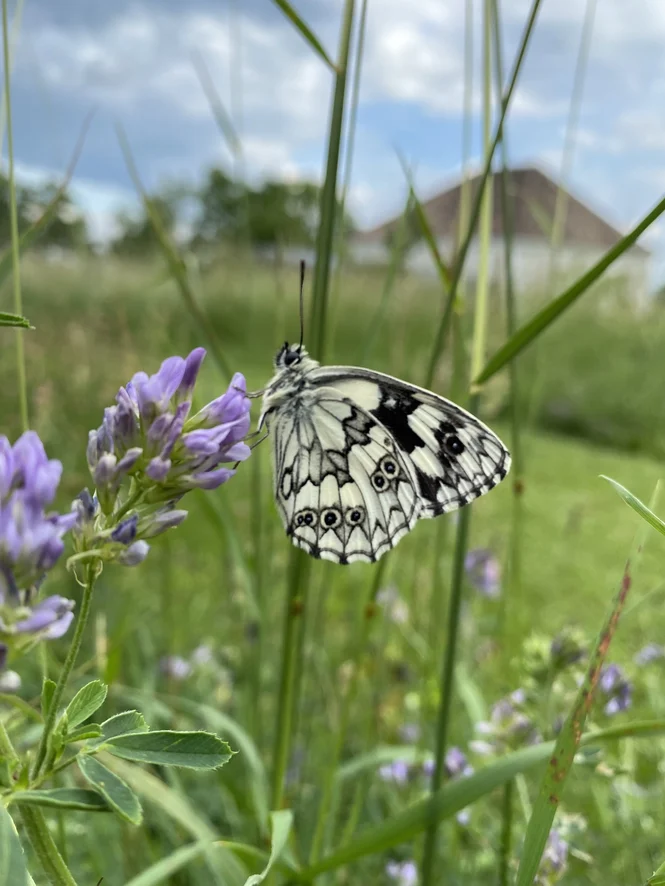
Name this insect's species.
Melanargia galathea
